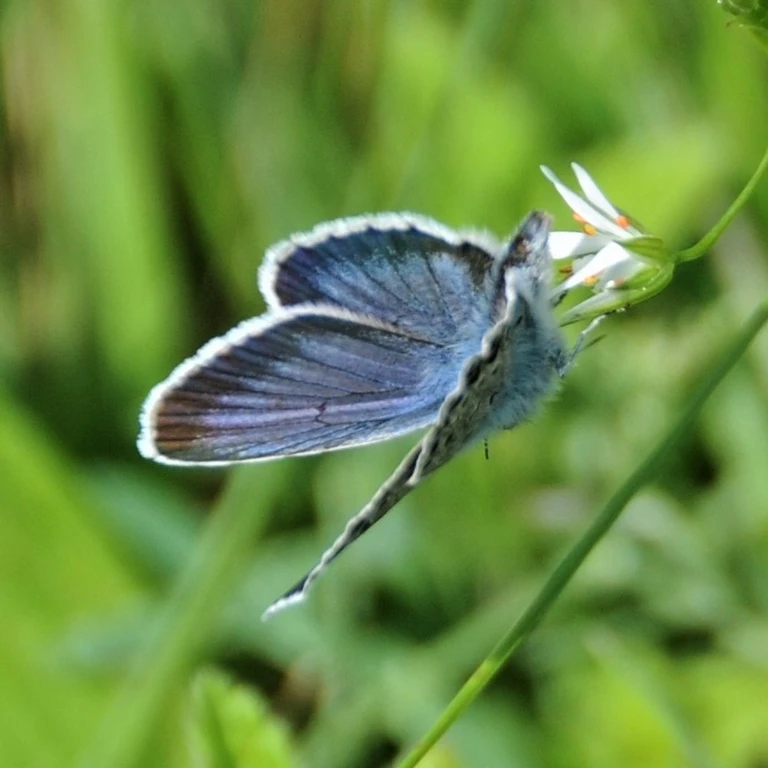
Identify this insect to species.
Plebejus argus
